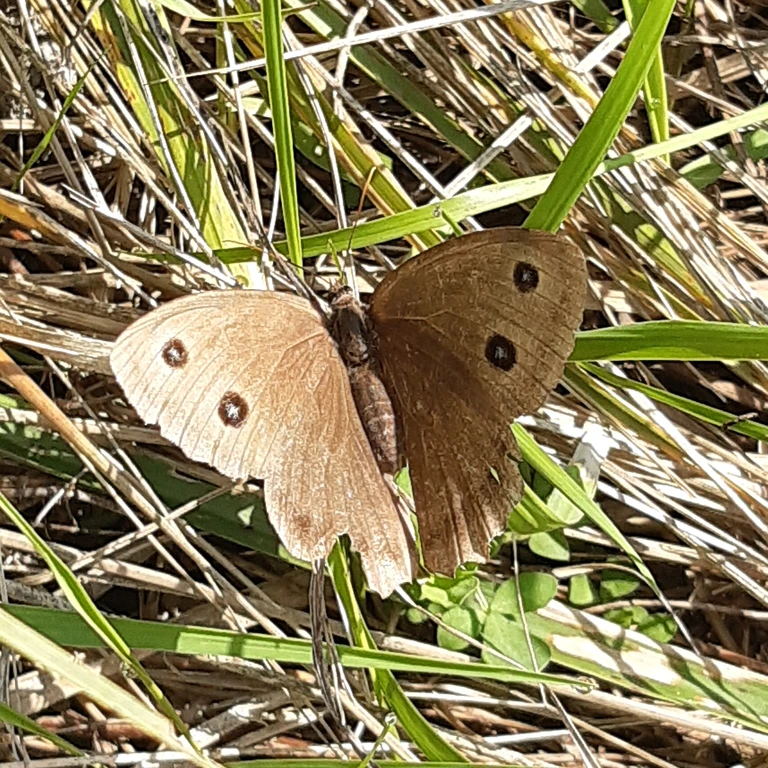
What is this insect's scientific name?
Minois dryas
